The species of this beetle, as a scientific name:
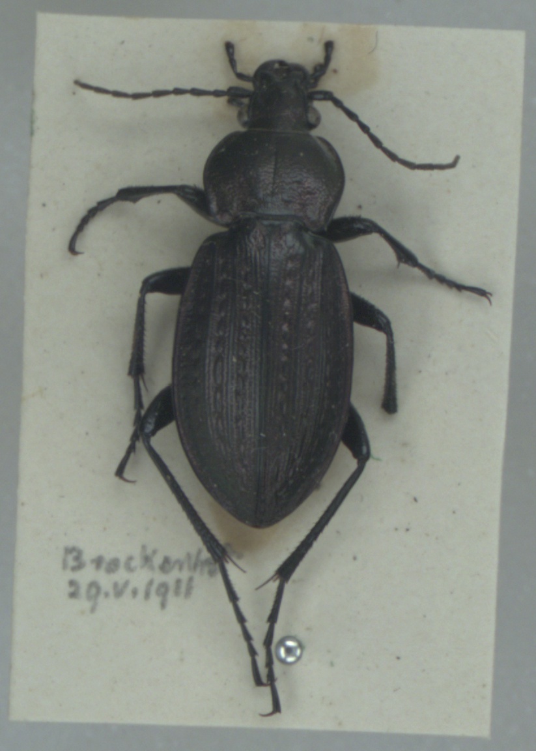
Carabus arvensis
